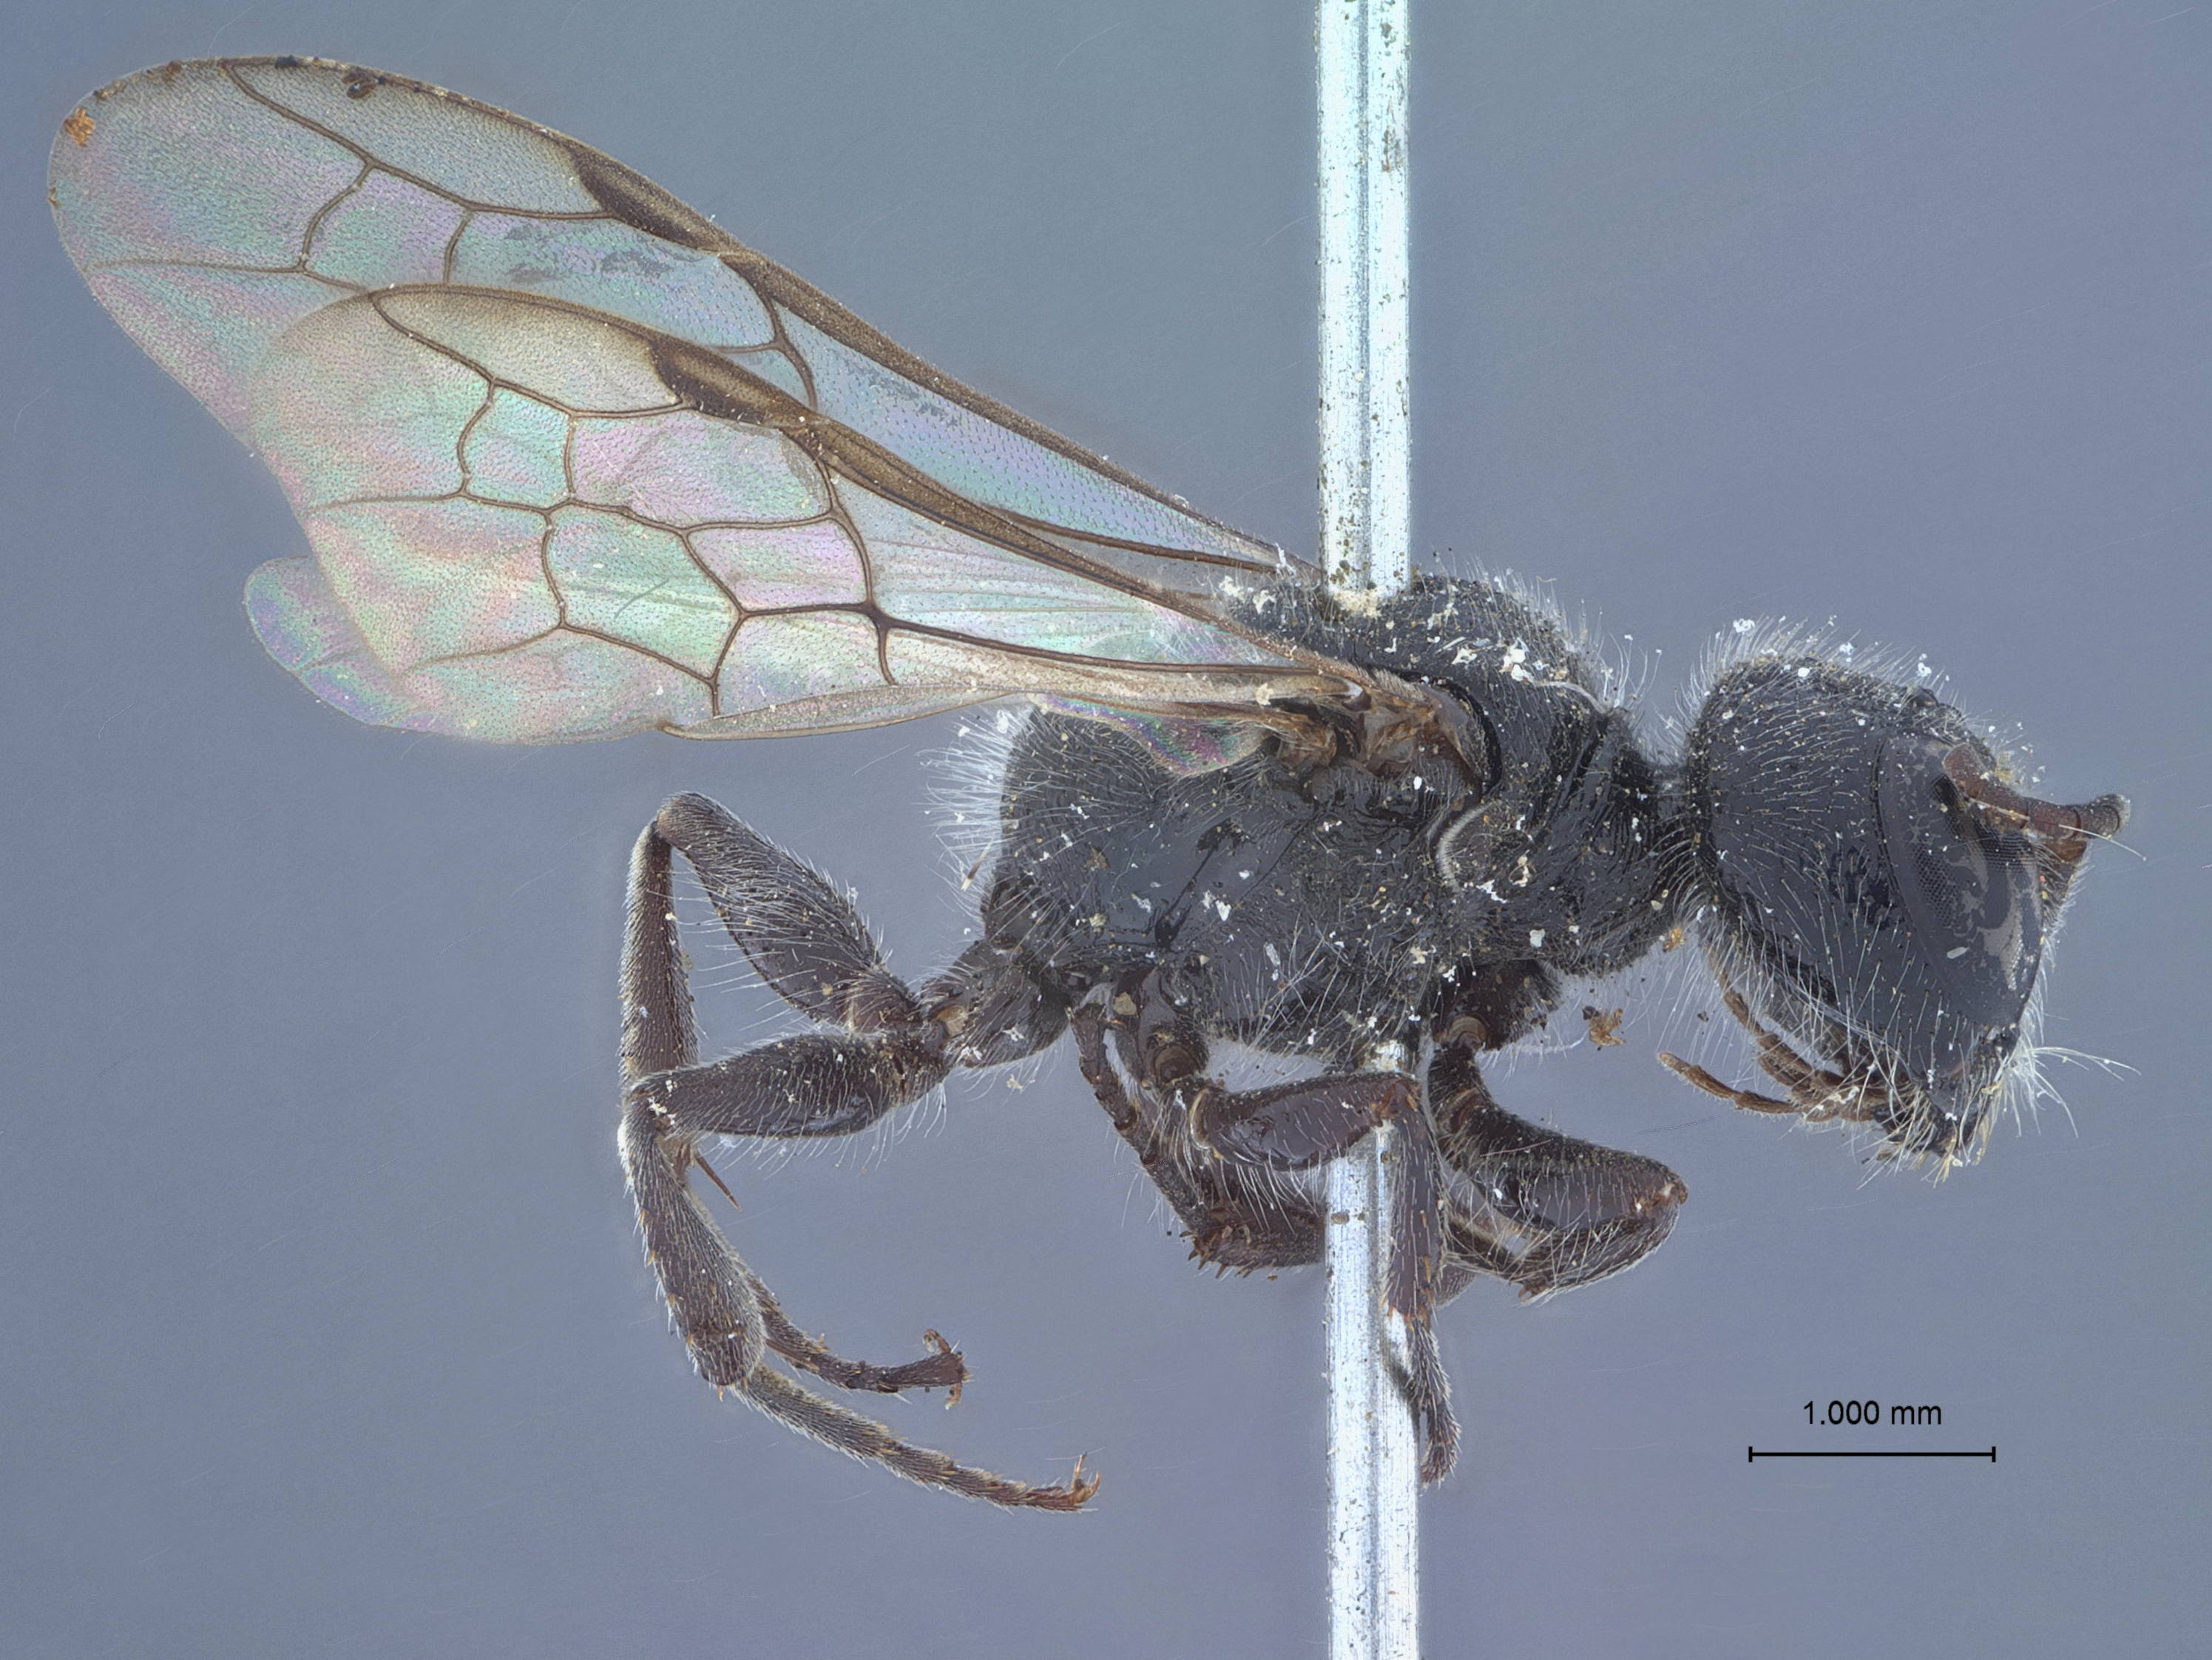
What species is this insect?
Pemphredon errans
